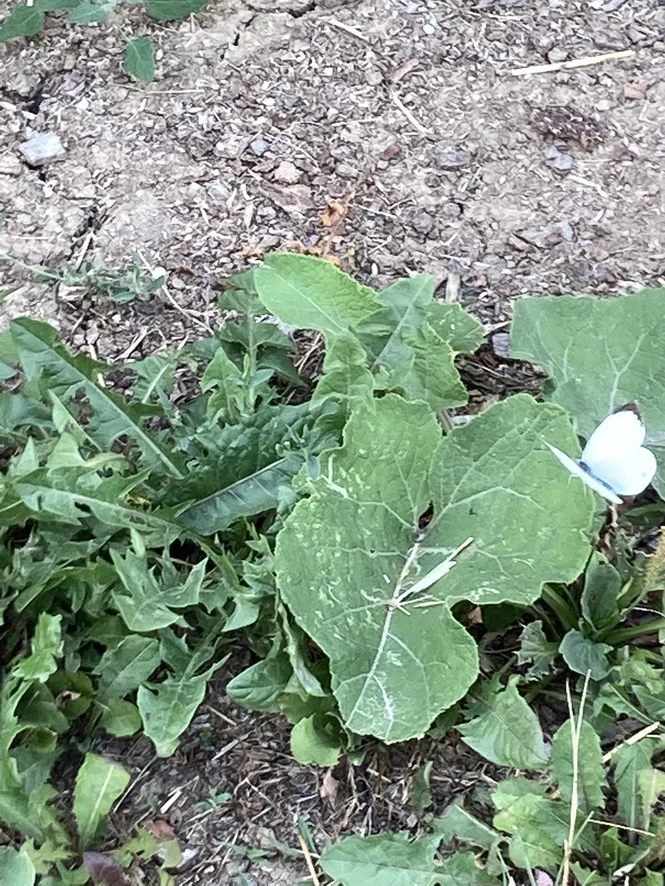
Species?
Pieris brassicae
